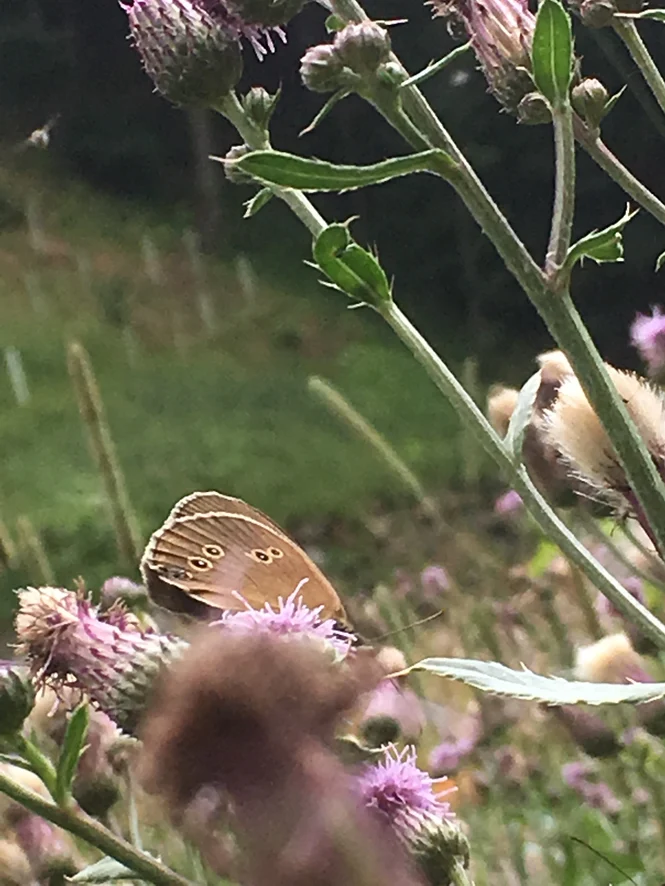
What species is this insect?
Aphantopus hyperantus
